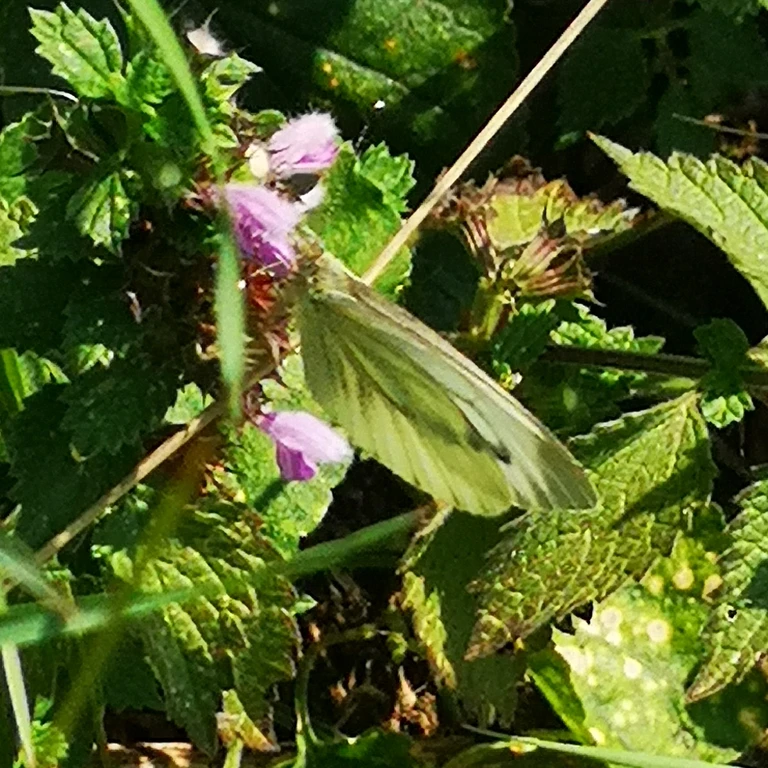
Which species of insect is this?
Pieris napi
